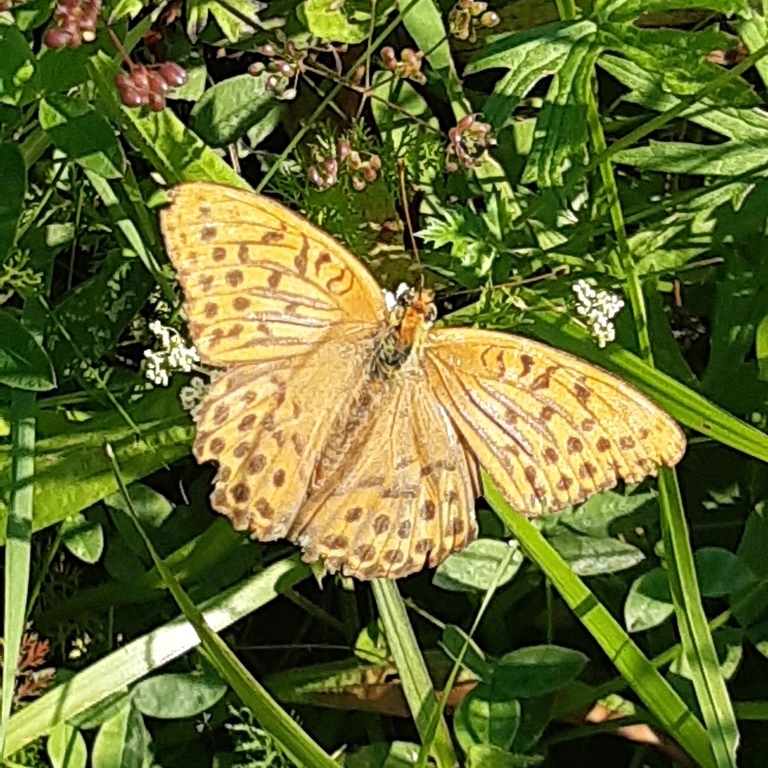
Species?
Argynnis paphia
